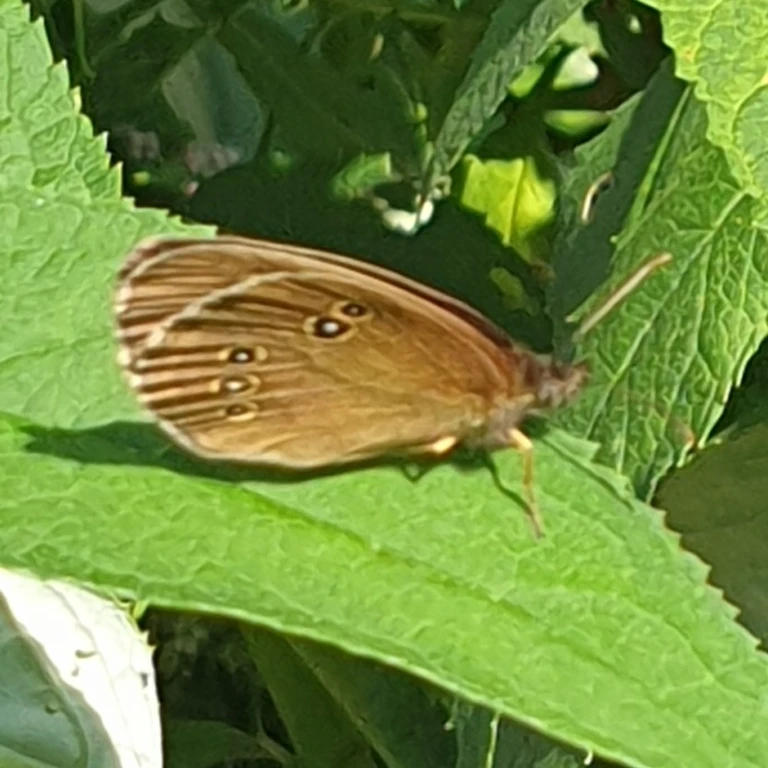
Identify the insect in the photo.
Aphantopus hyperantus
